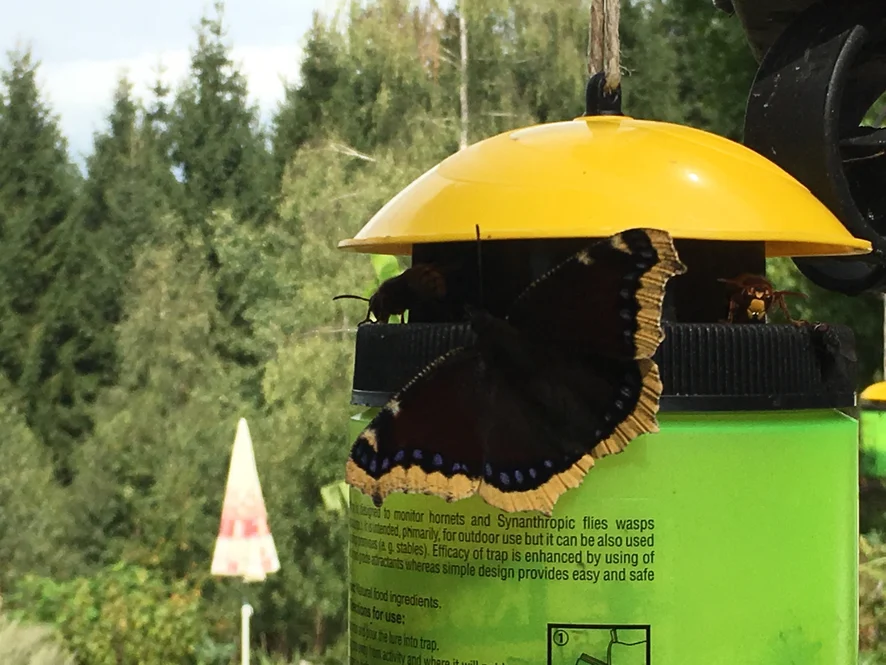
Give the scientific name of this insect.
Nymphalis antiopa
